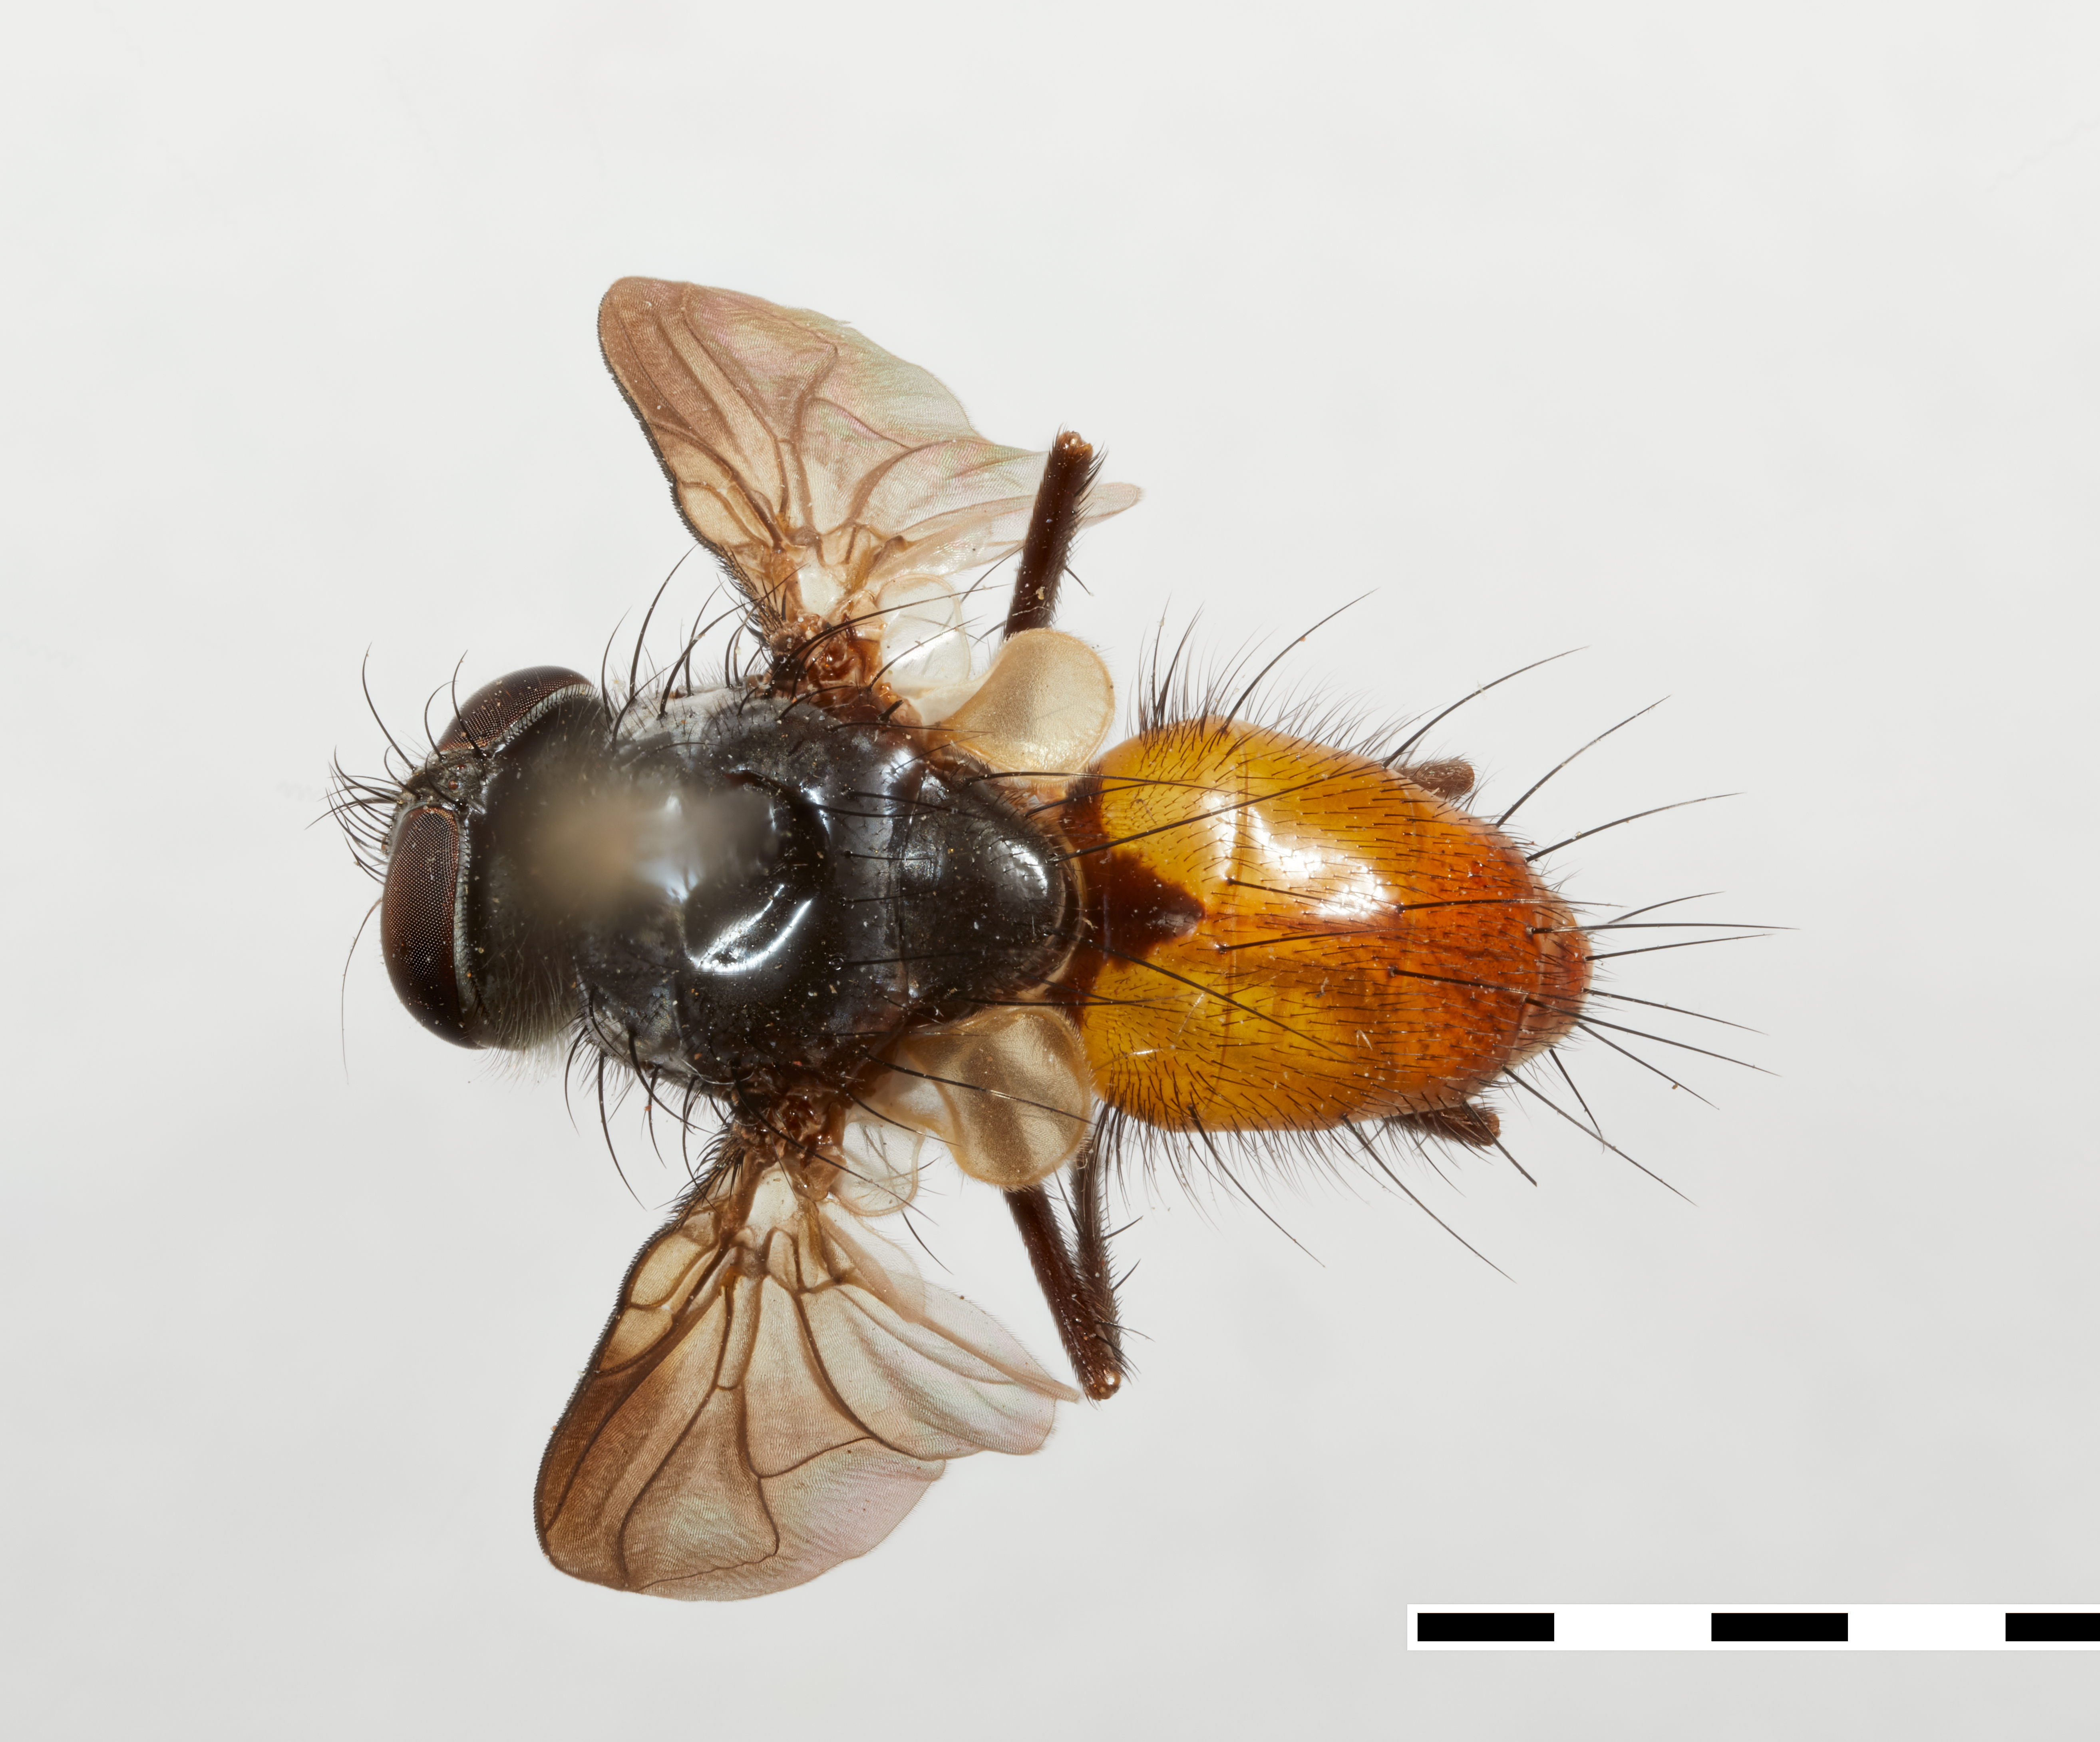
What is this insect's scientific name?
Erythromelana jaena
